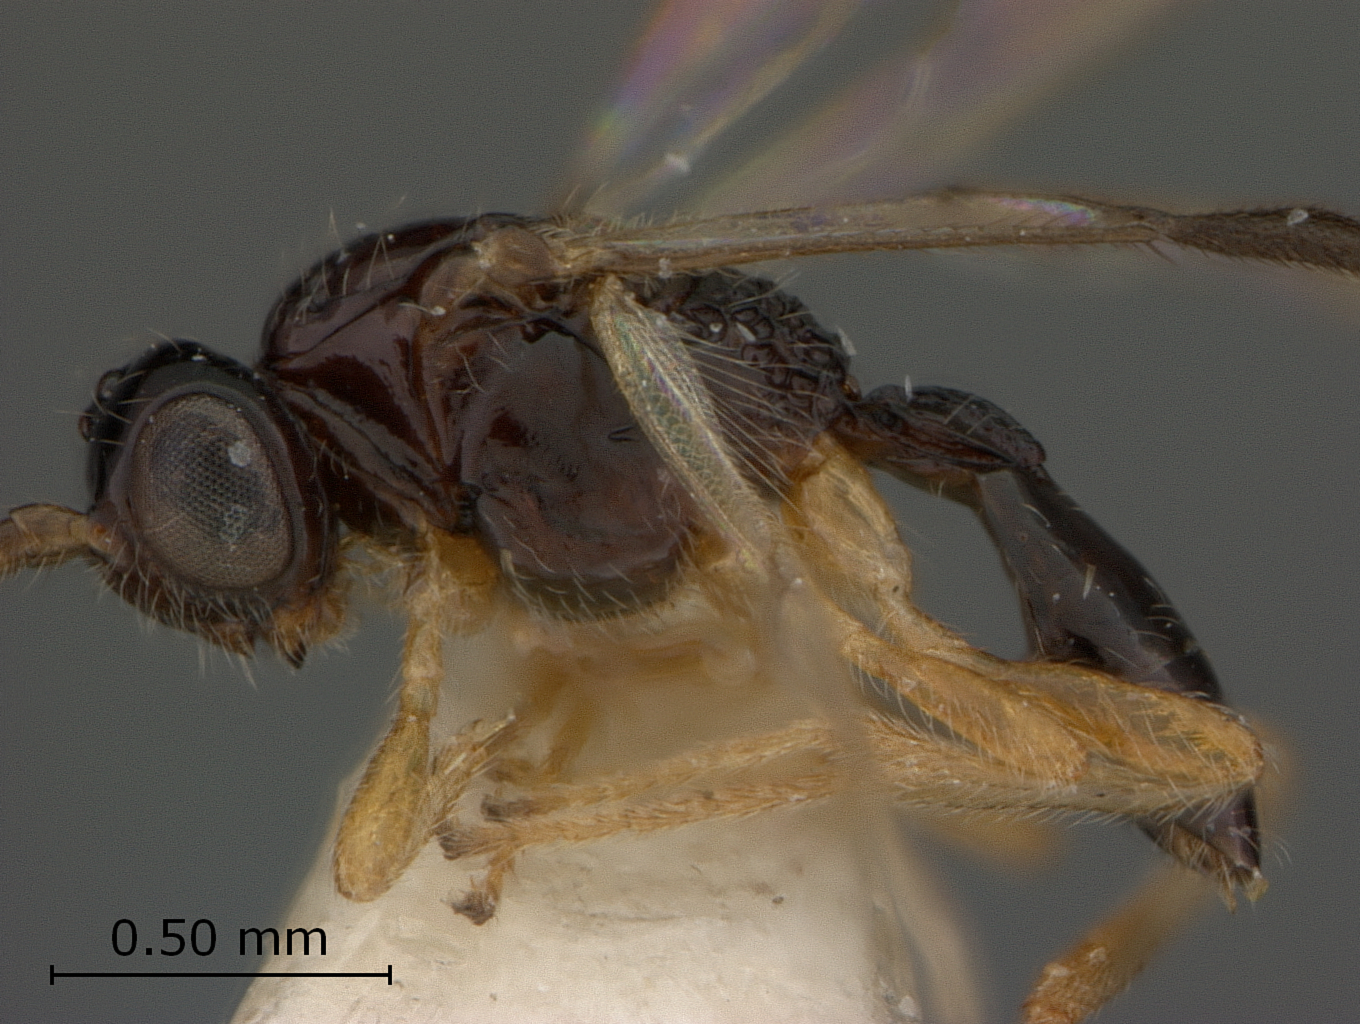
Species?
Aspilota angusticornis
